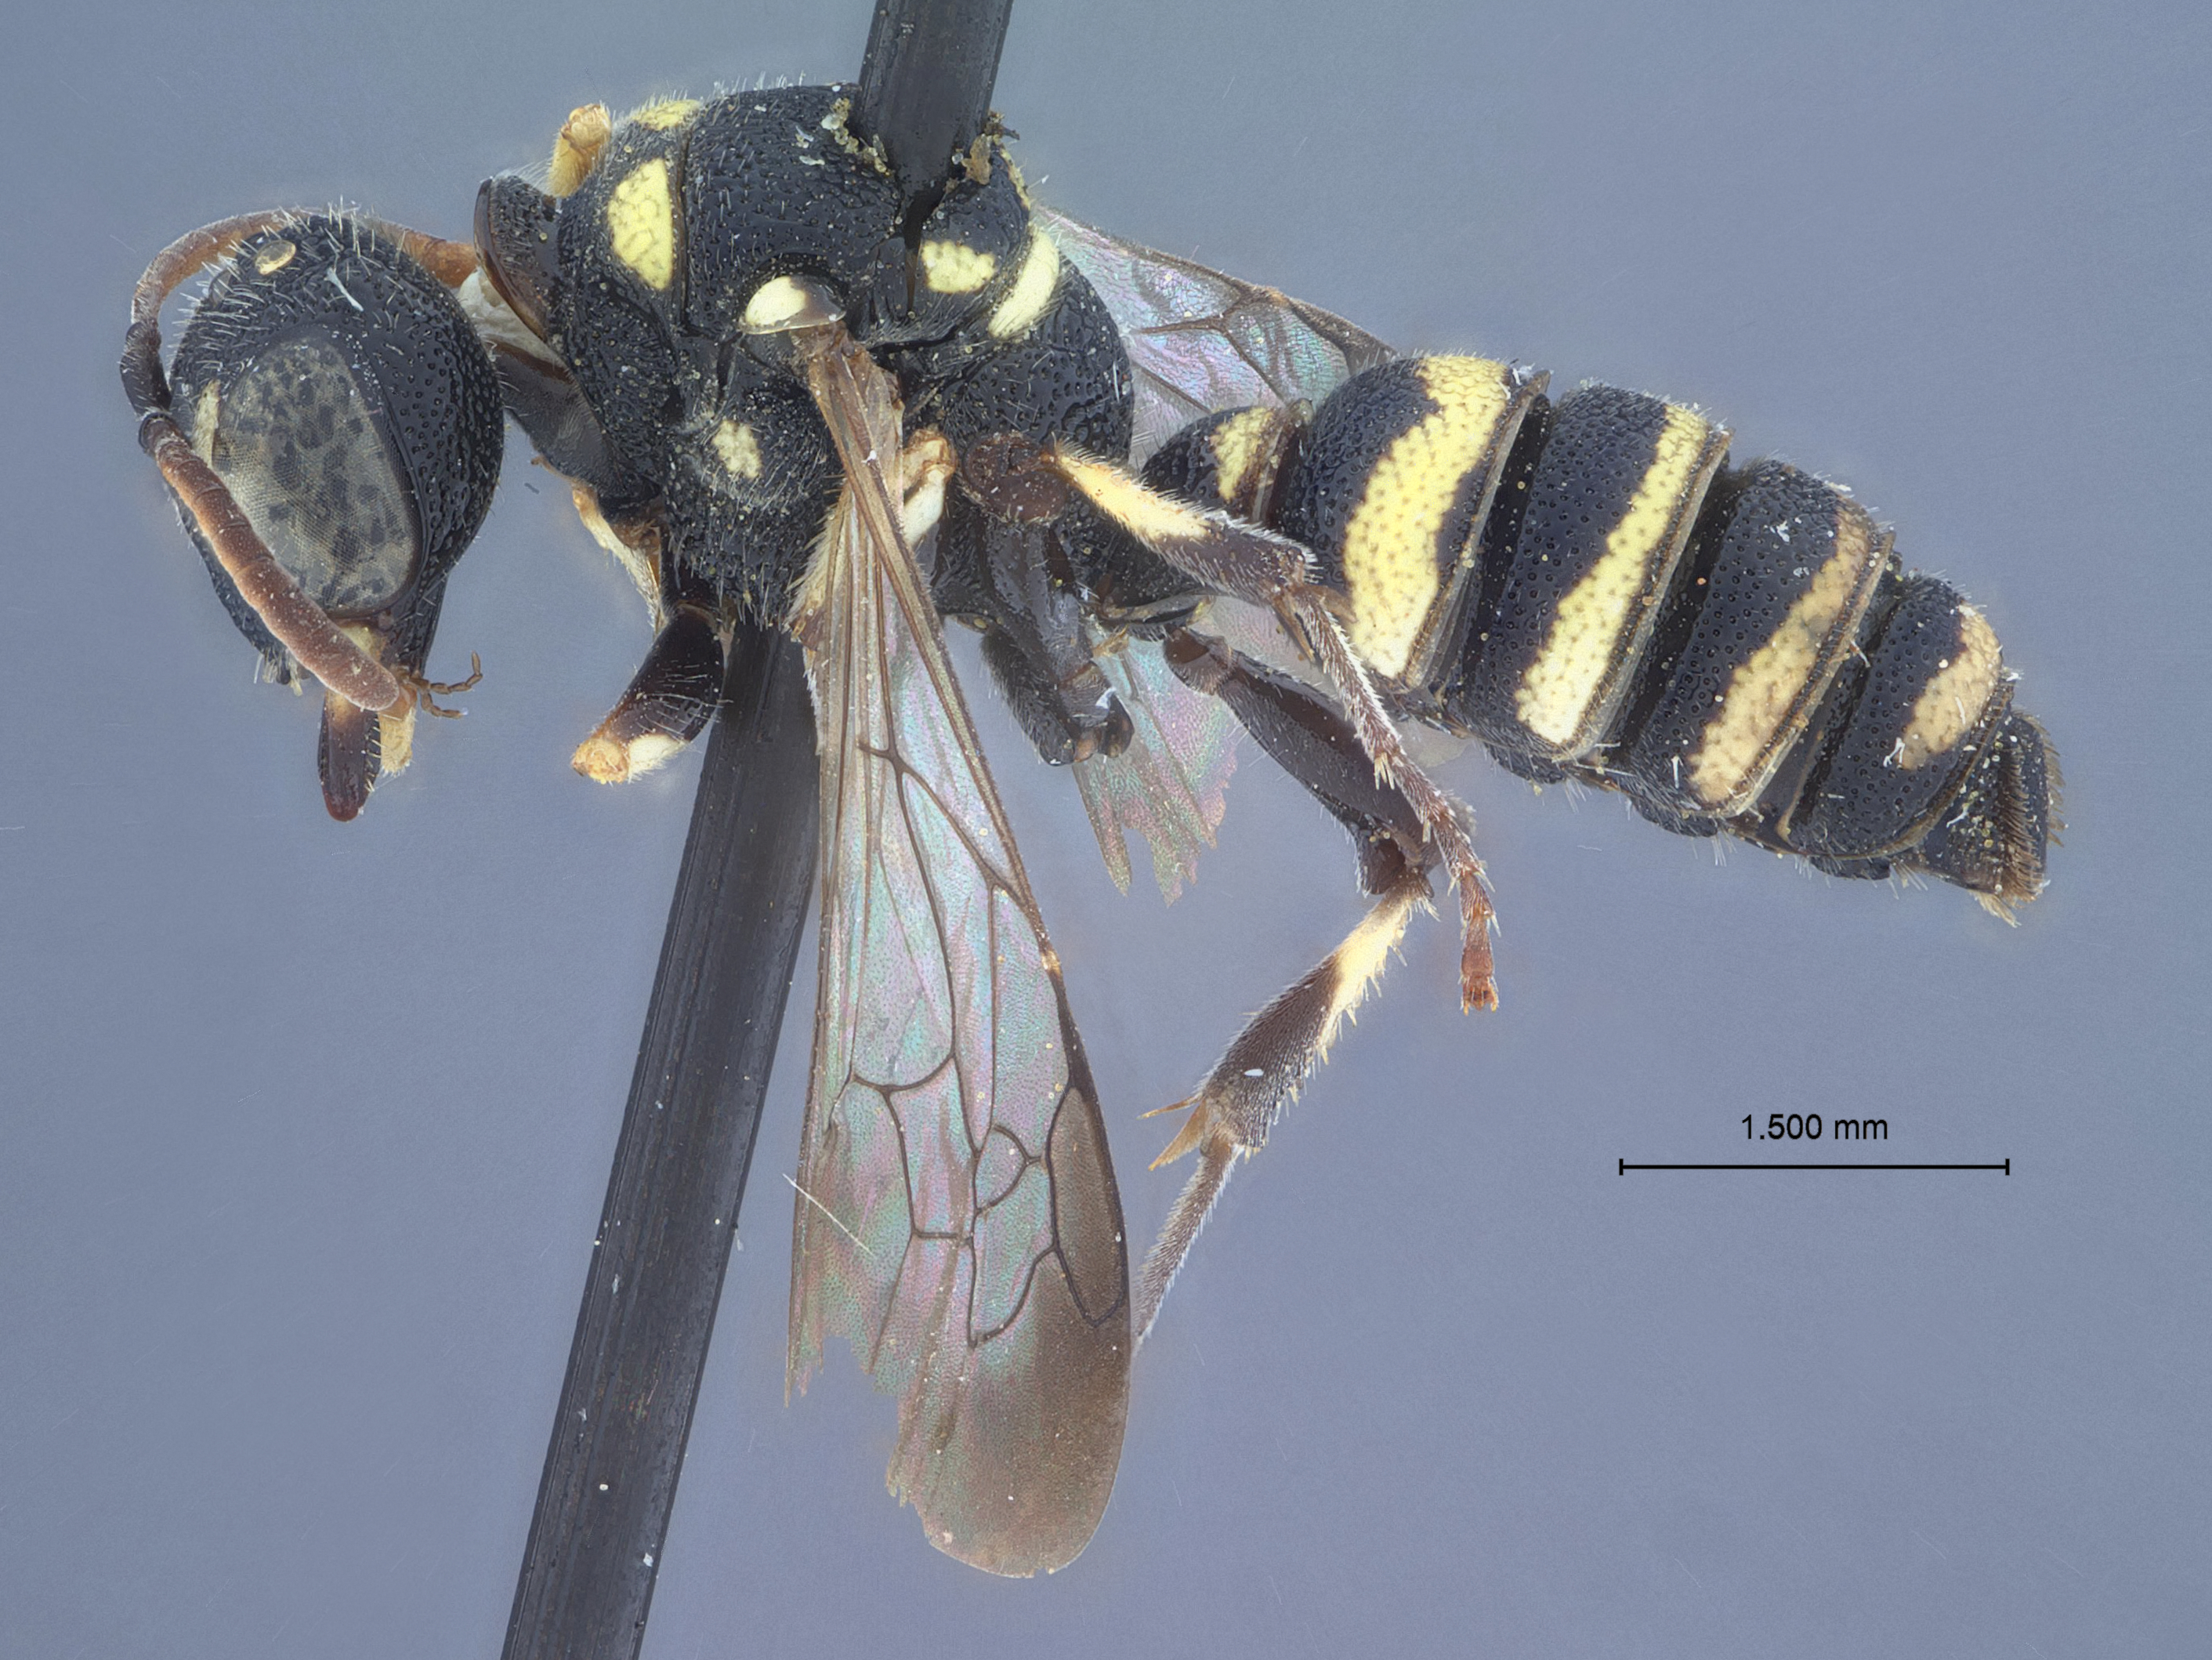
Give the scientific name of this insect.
Cerceris butleri
